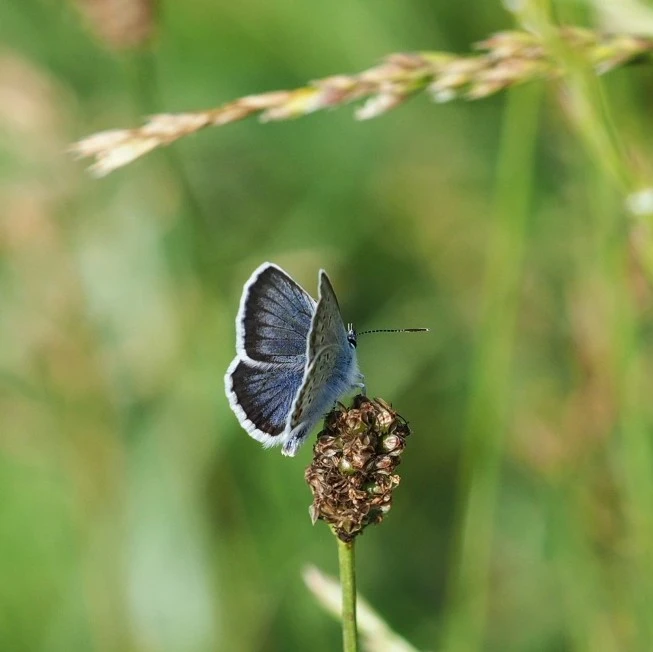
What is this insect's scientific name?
Plebejus argus
